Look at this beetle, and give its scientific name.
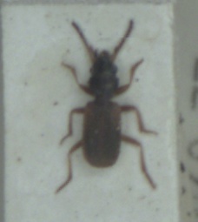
Bembidion laterale
